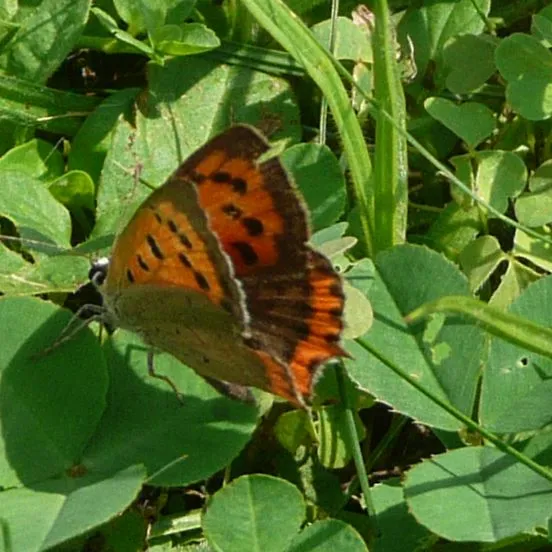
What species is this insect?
Lycaena phlaeas
